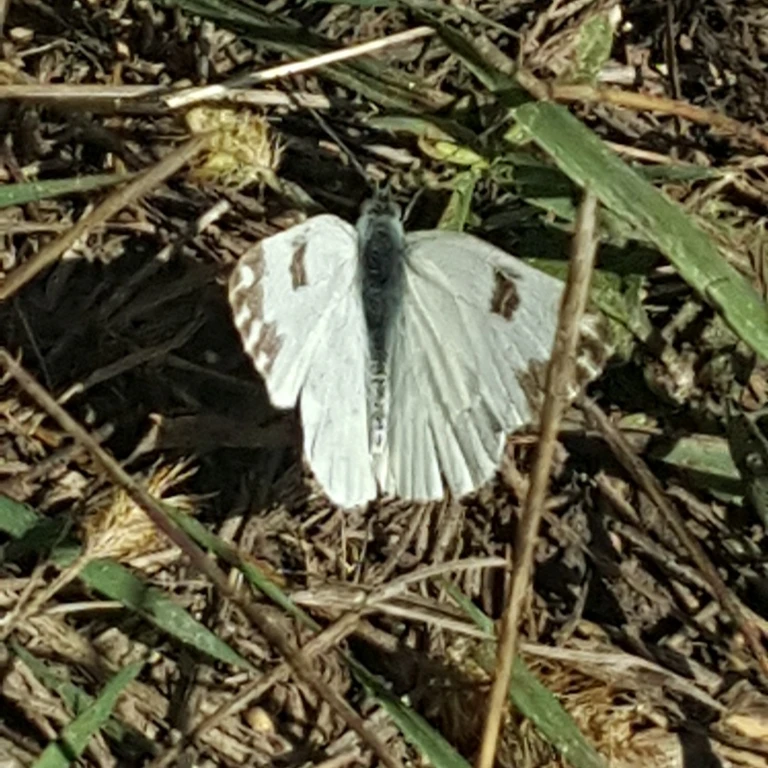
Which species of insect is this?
Pontia edusa
